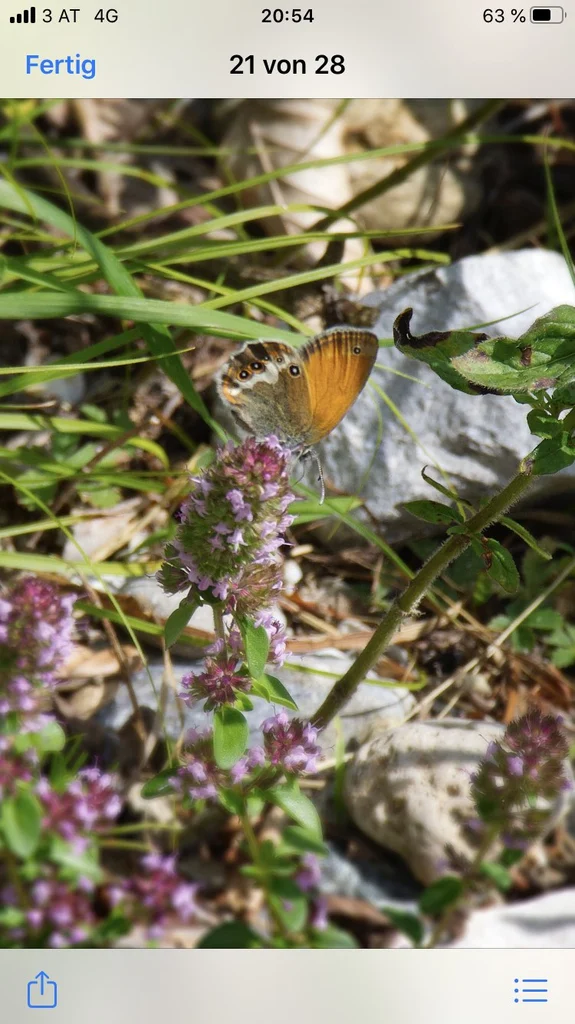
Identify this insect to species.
Coenonympha arcania
